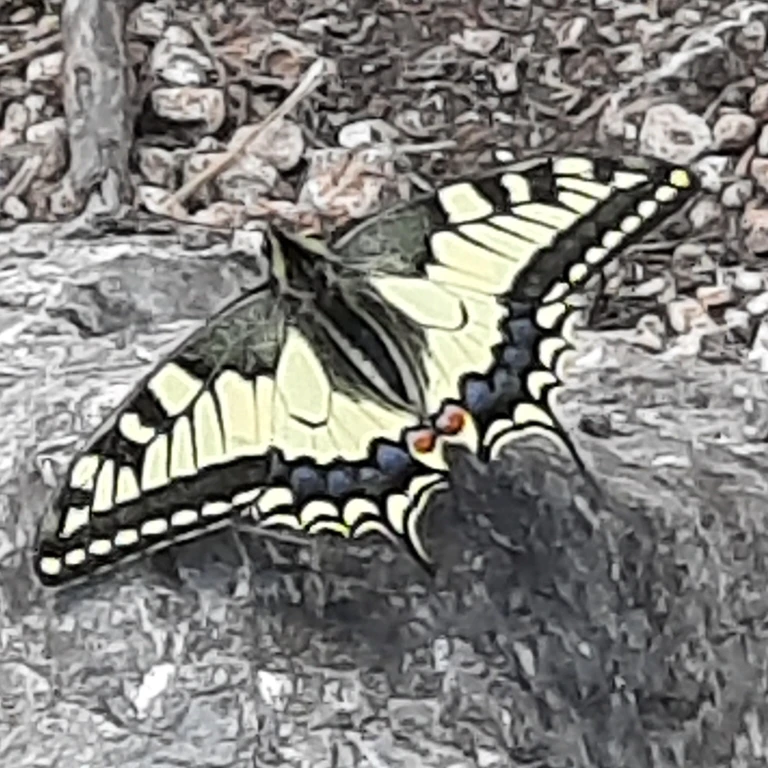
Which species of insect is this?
Papilio machaon
